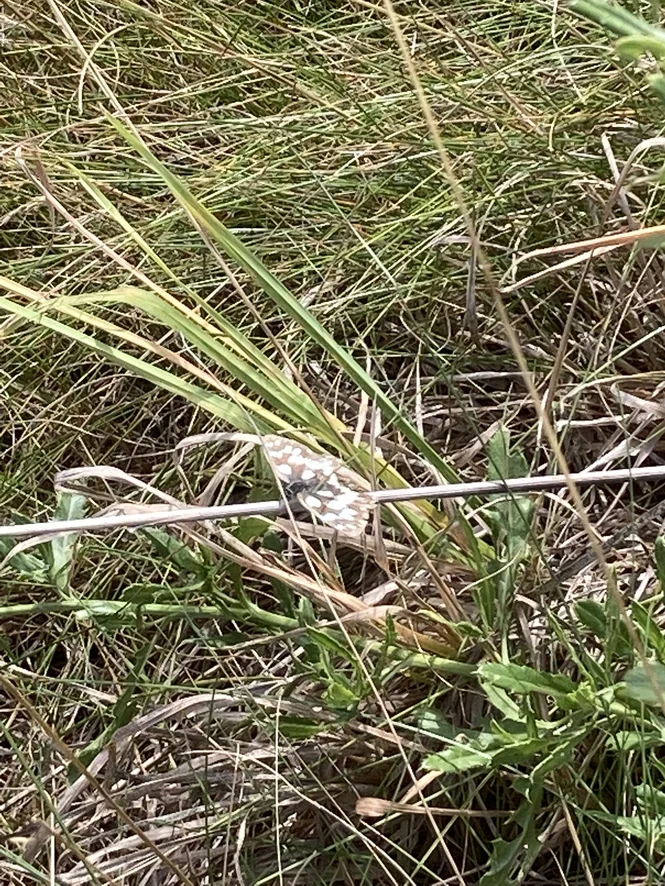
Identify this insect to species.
Melanargia galathea
